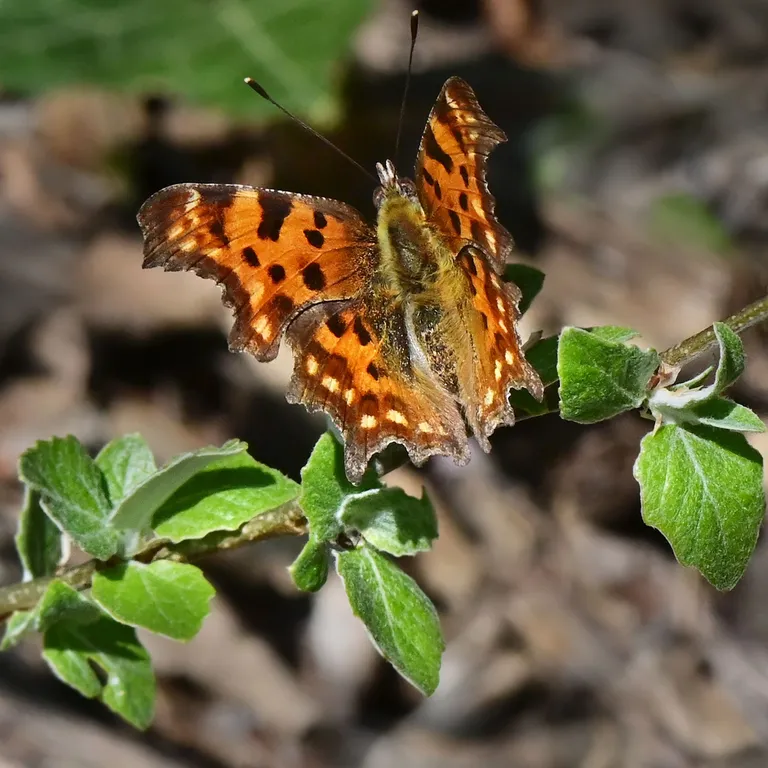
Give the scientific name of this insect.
Polygonia c-album
